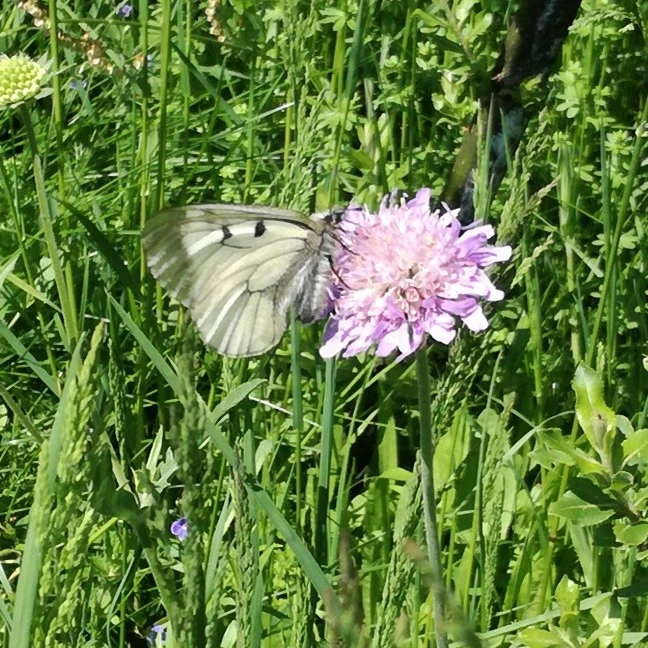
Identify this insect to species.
Parnassius mnemosyne
